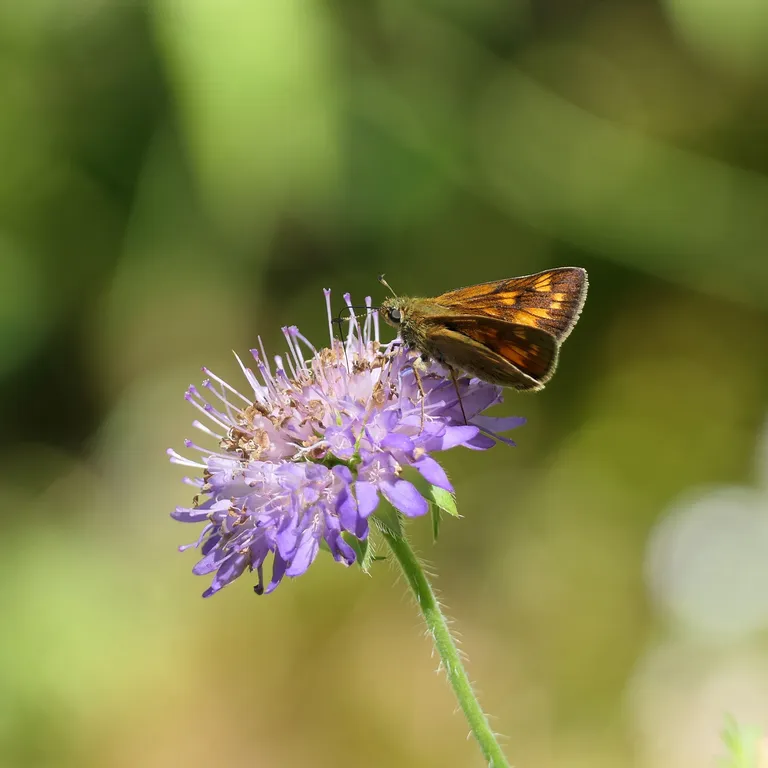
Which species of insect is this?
Ochlodes sylvanus (also Ochlodes venata)
